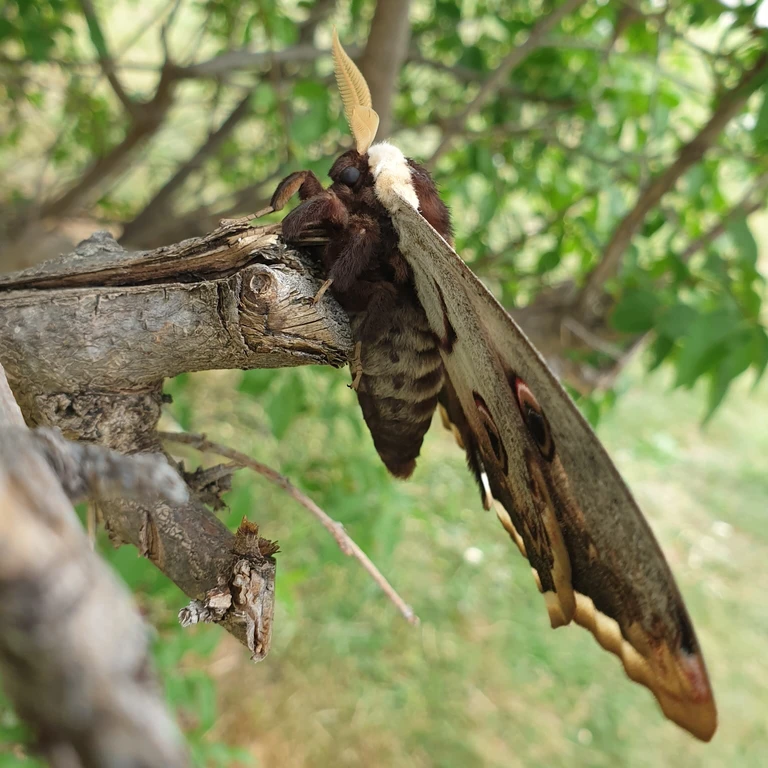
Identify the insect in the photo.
Saturnia pyri
